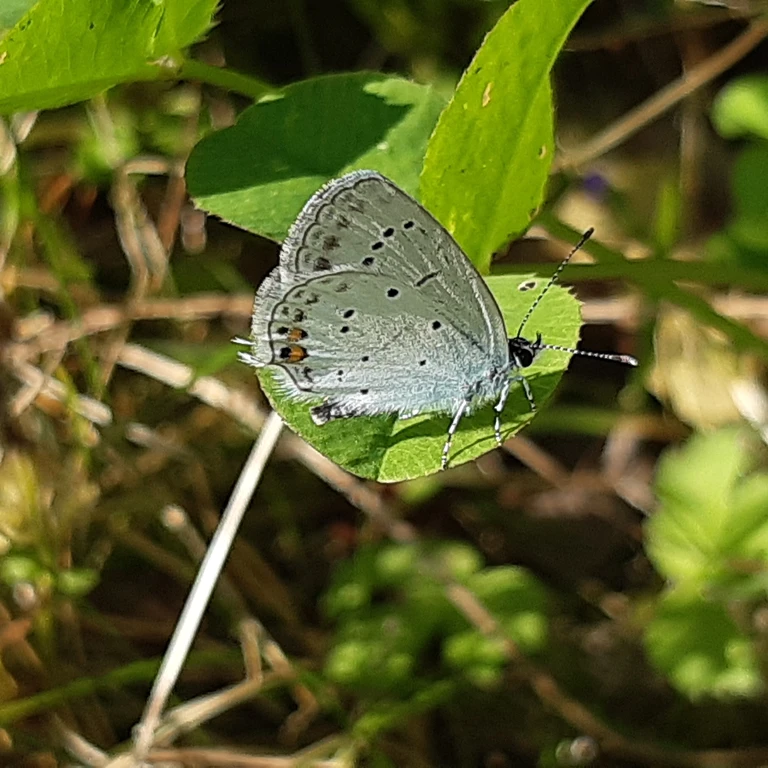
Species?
Cupido argiades (also Elkalyce argiades)
